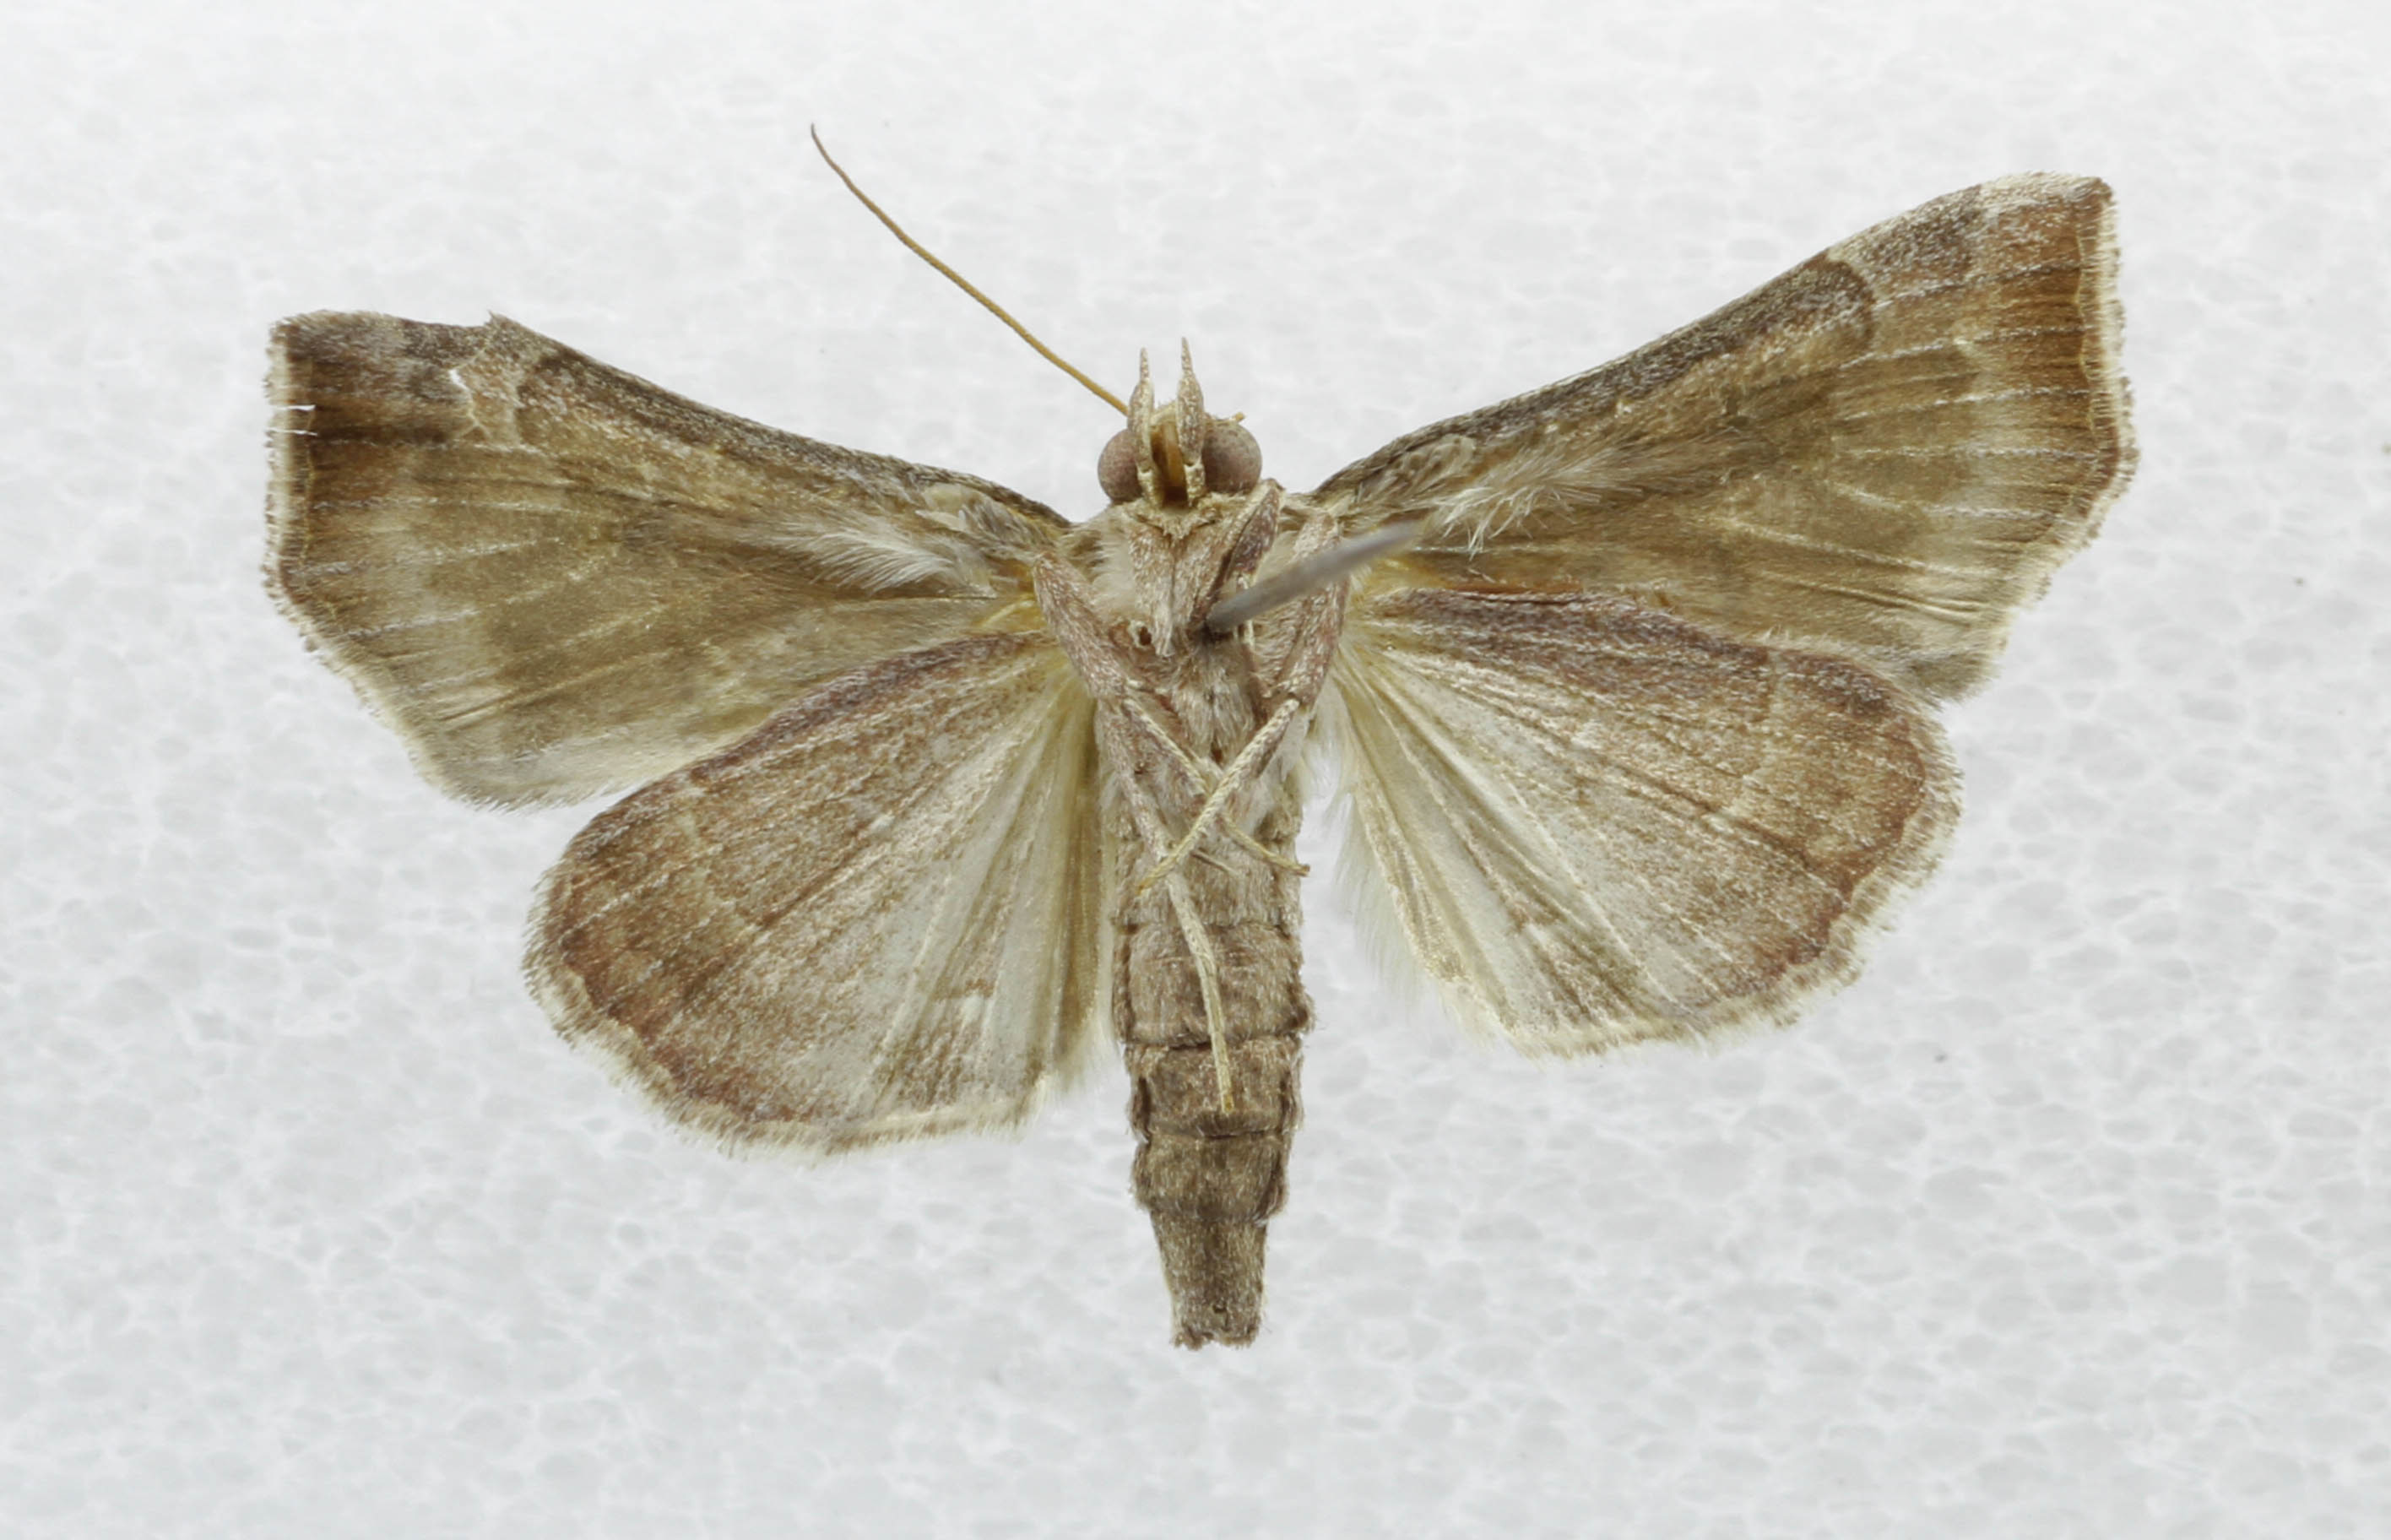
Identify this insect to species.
Anomis texana
